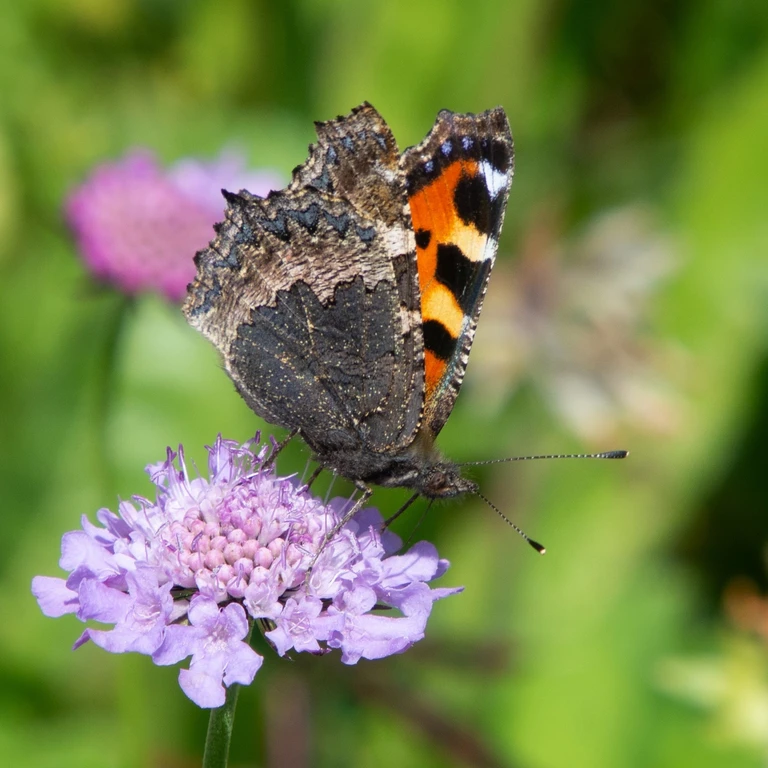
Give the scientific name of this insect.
Aglais urticae
